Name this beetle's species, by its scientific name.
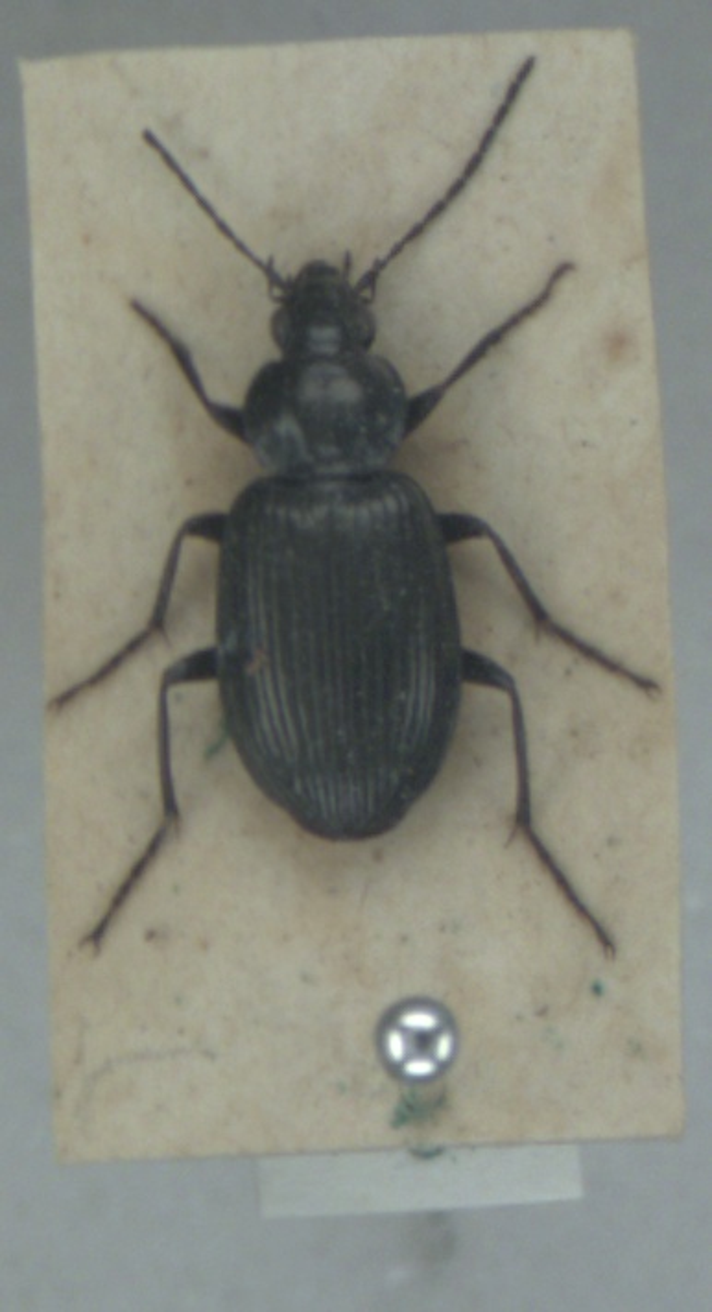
Agonum viduum
